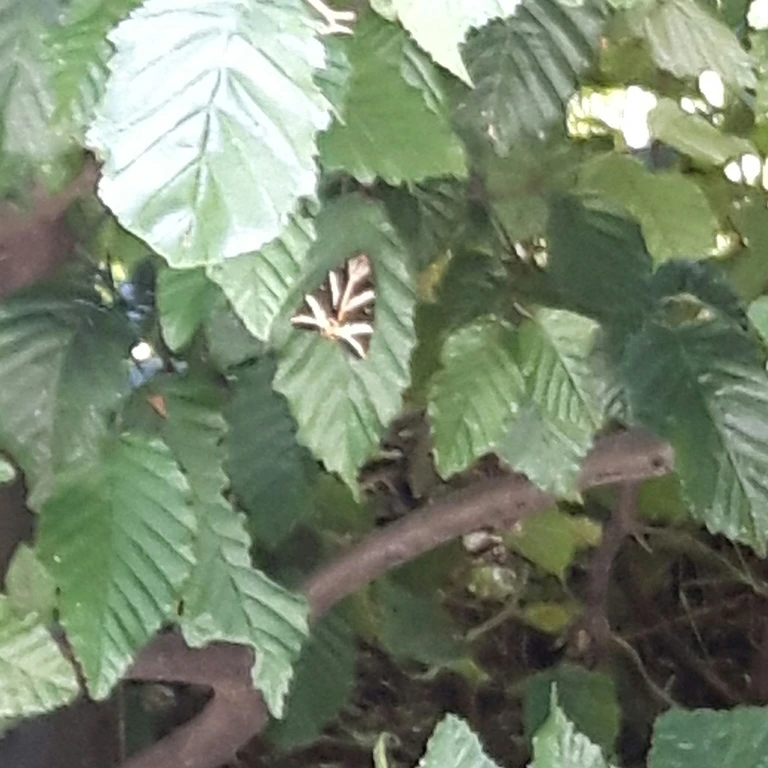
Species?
Euplagia quadripunctaria
